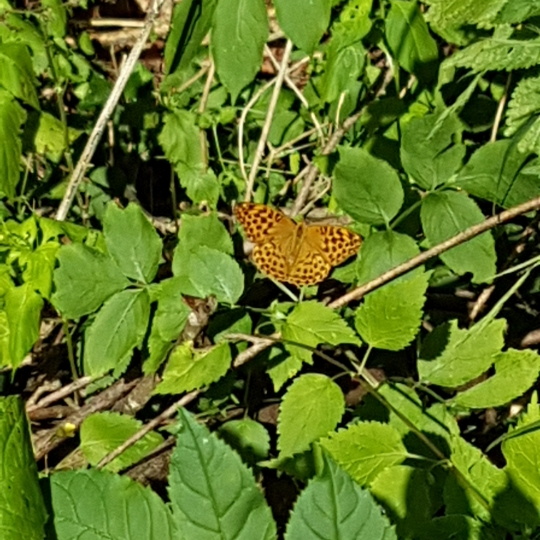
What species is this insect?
Argynnis paphia
